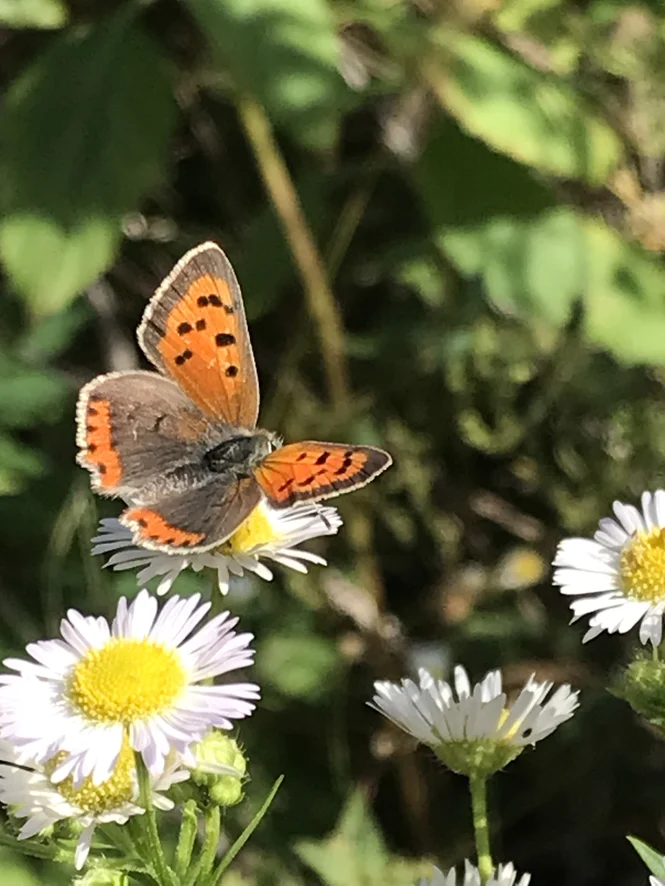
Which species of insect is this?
Lycaena phlaeas
